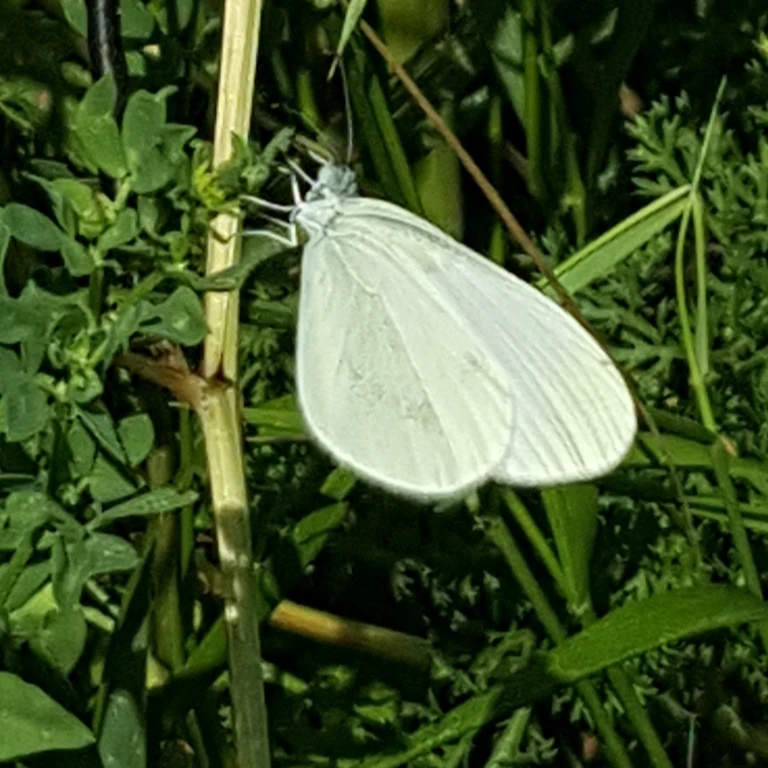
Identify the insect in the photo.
Leptidea sinapis/juvernica
